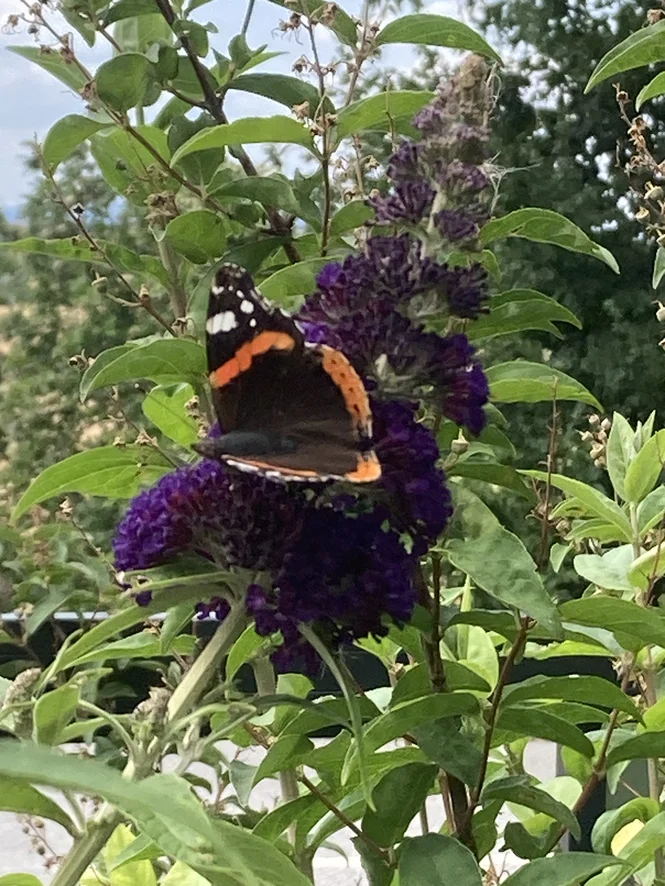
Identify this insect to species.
Vanessa atalanta
